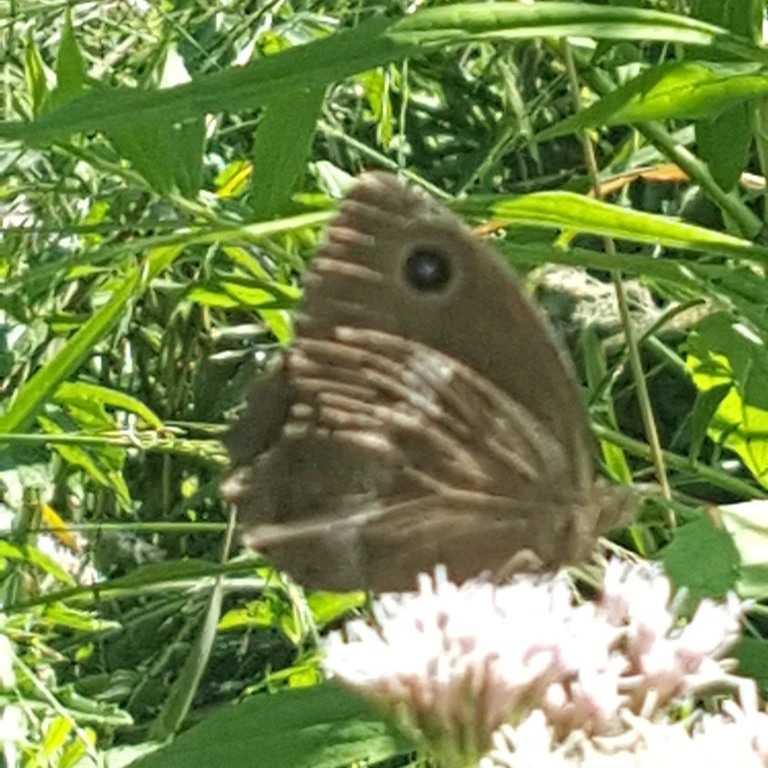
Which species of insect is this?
Minois dryas
